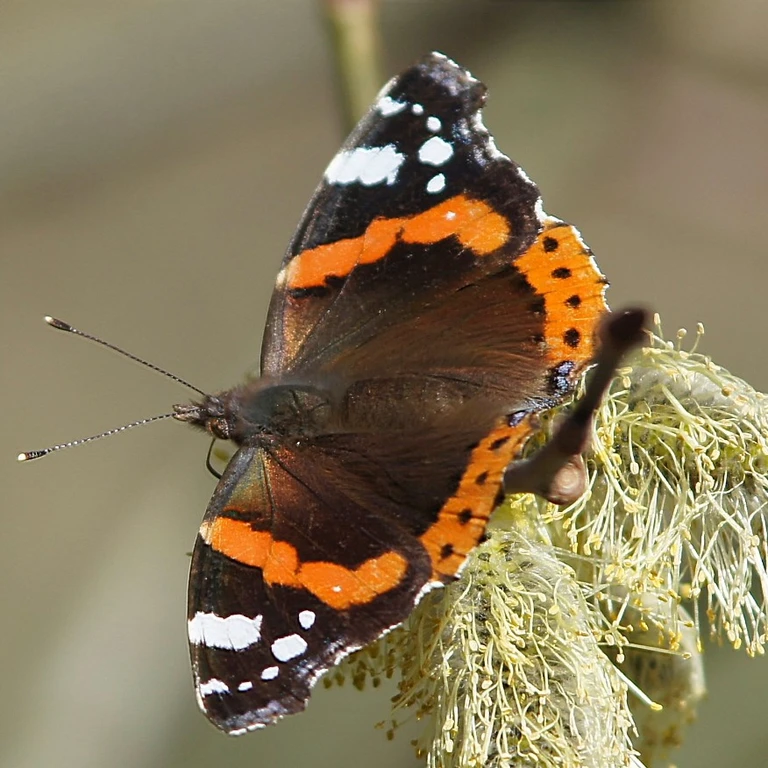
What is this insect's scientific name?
Vanessa atalanta
